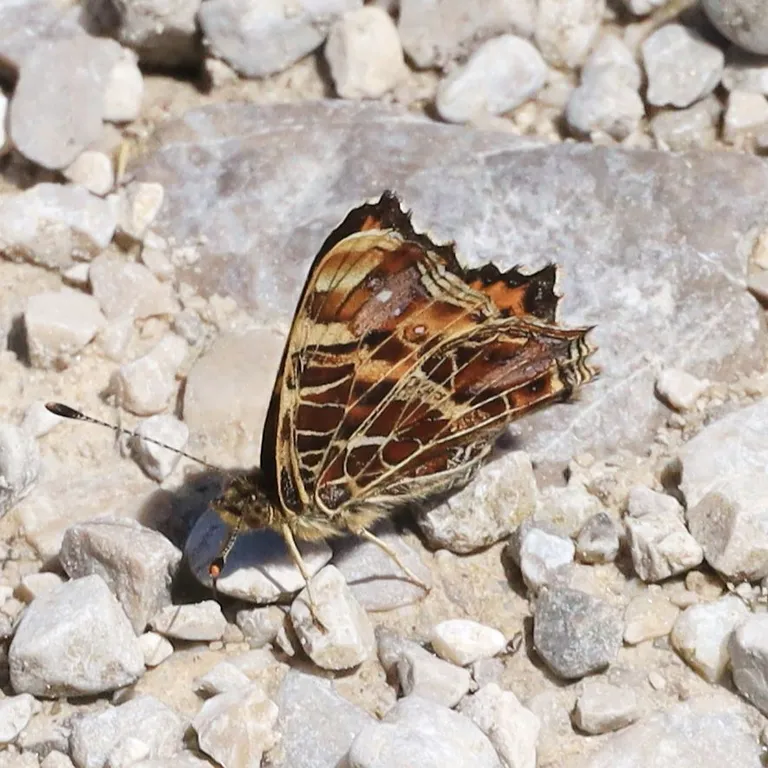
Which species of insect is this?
Araschnia levana
